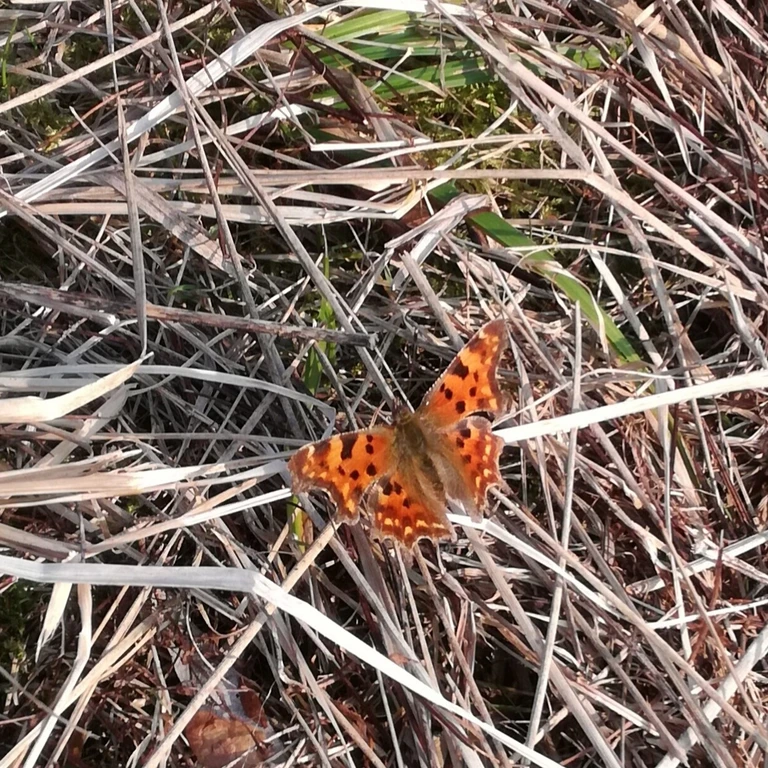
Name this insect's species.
Polygonia c-album
